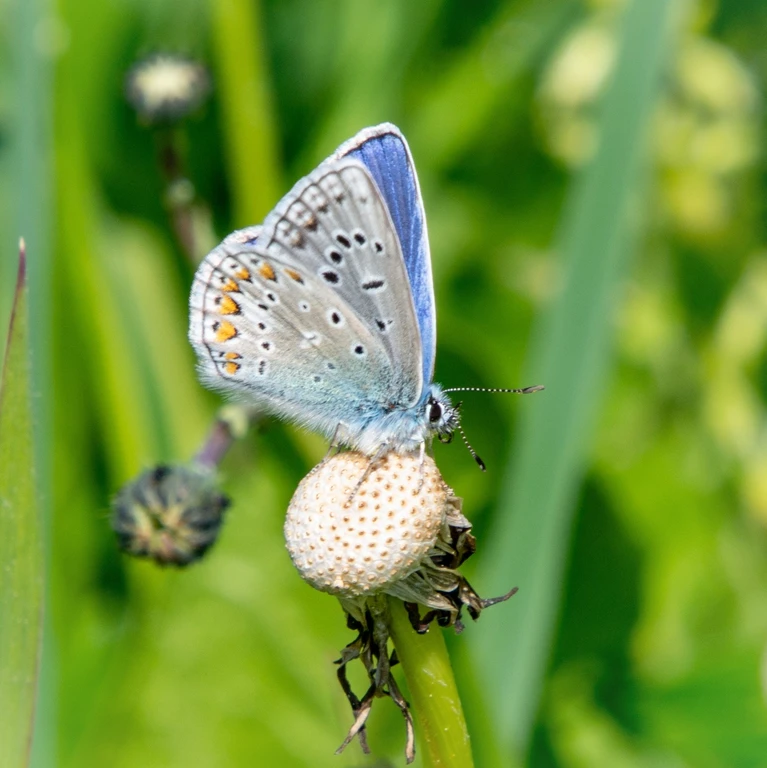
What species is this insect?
Polyommatus icarus
